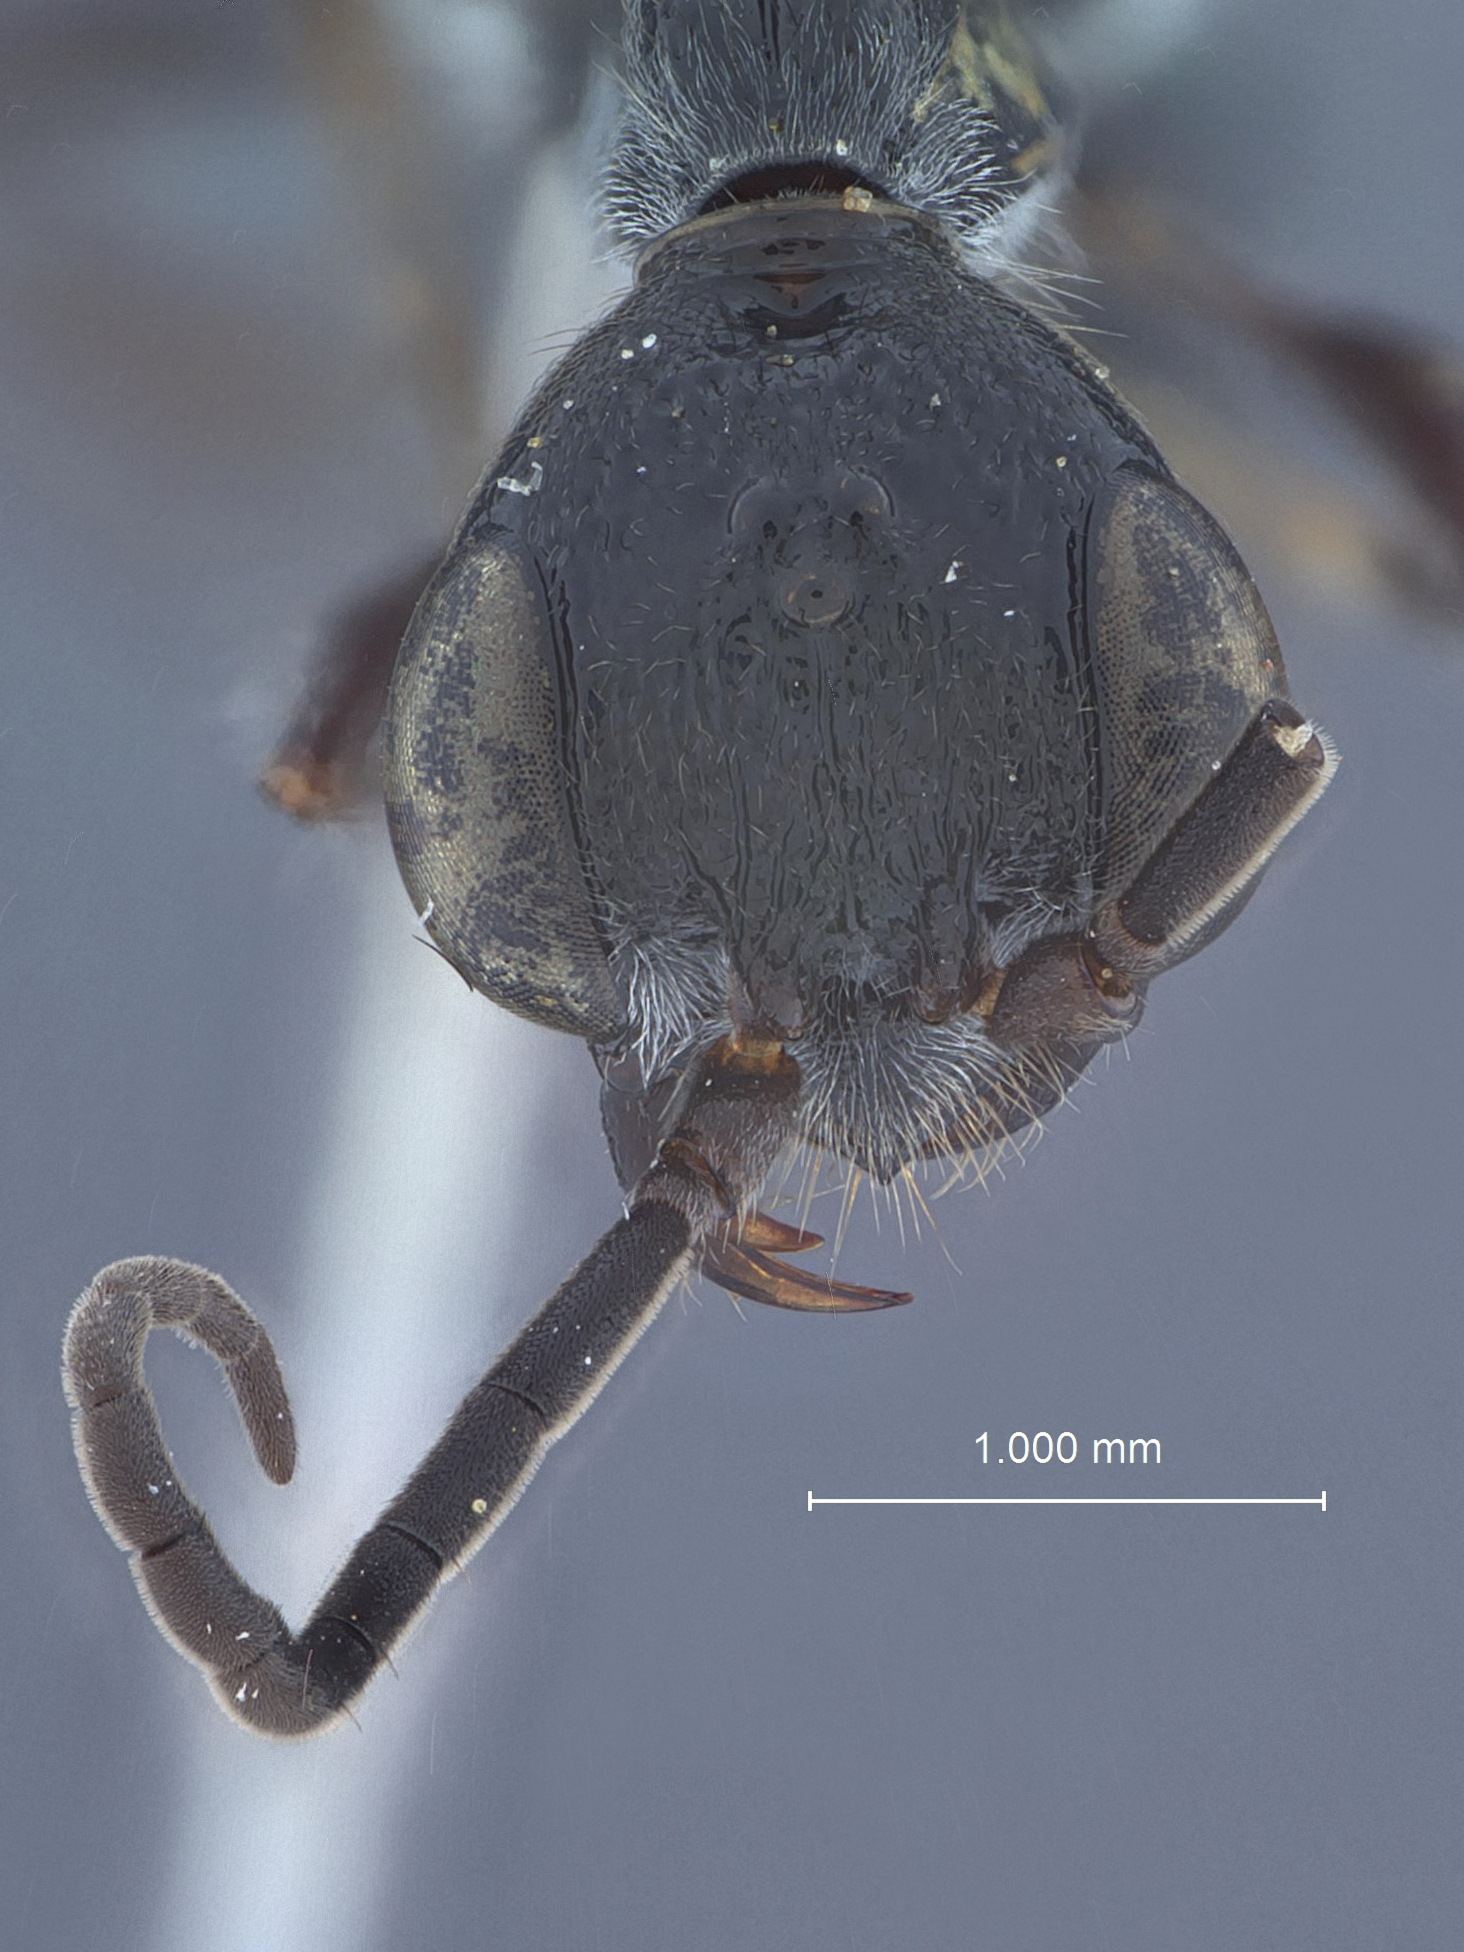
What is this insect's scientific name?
Ampulex alisanus
